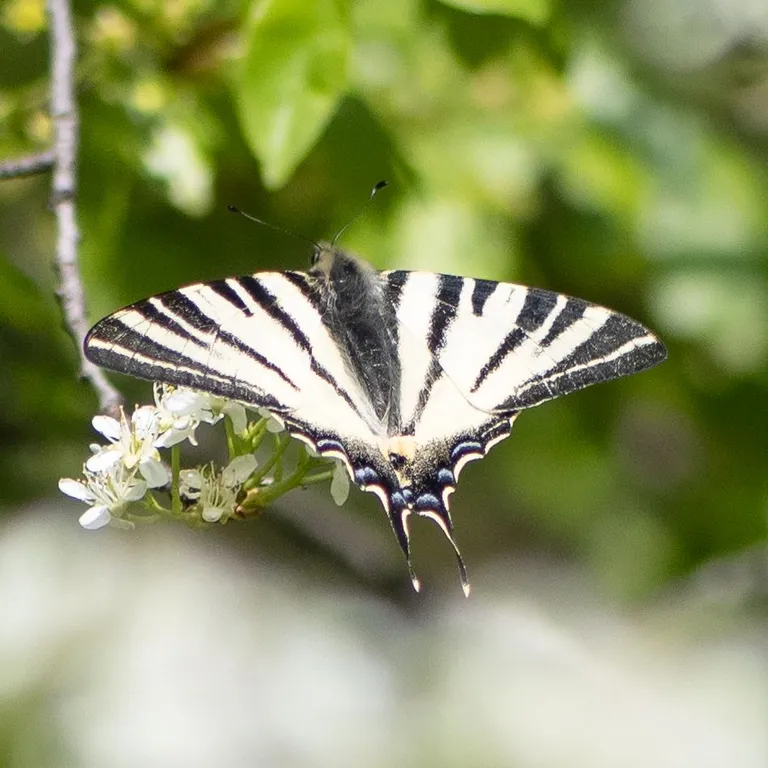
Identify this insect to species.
Iphiclides podalirius
